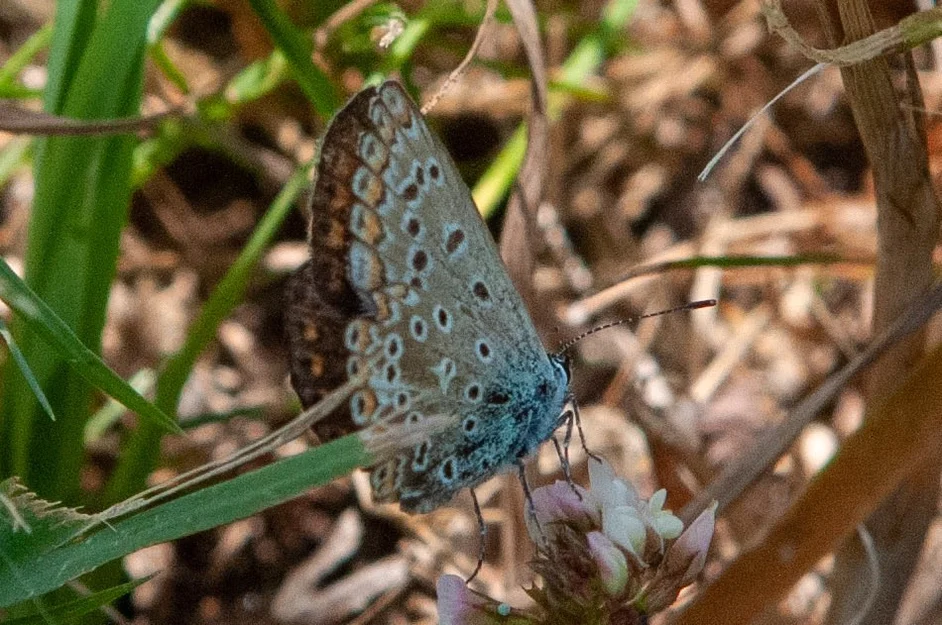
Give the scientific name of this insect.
Polyommatus icarus
